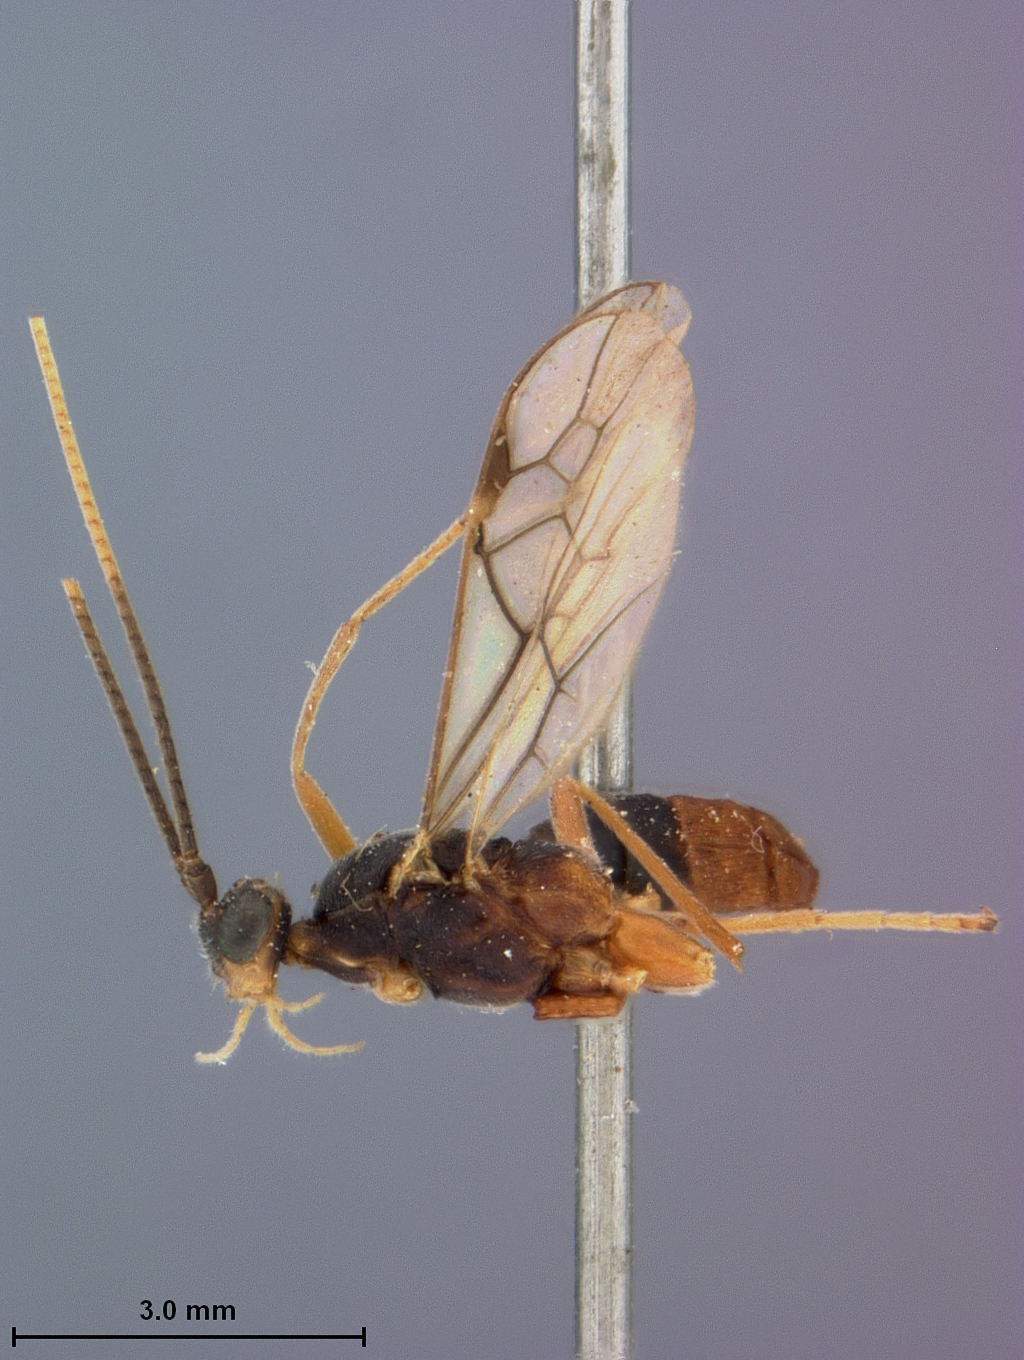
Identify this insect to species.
Rhogas luzonensis
